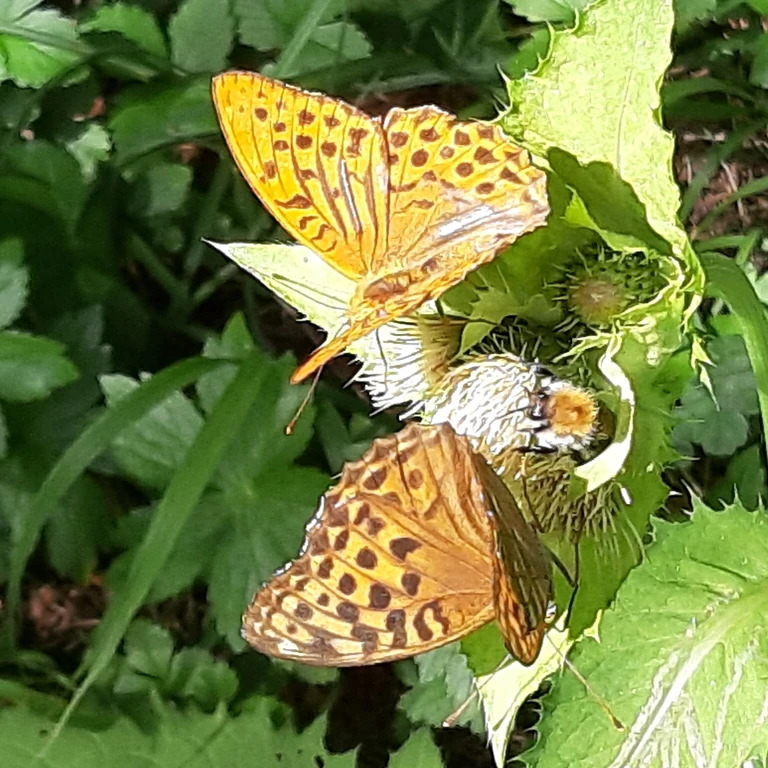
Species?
Argynnis paphia
